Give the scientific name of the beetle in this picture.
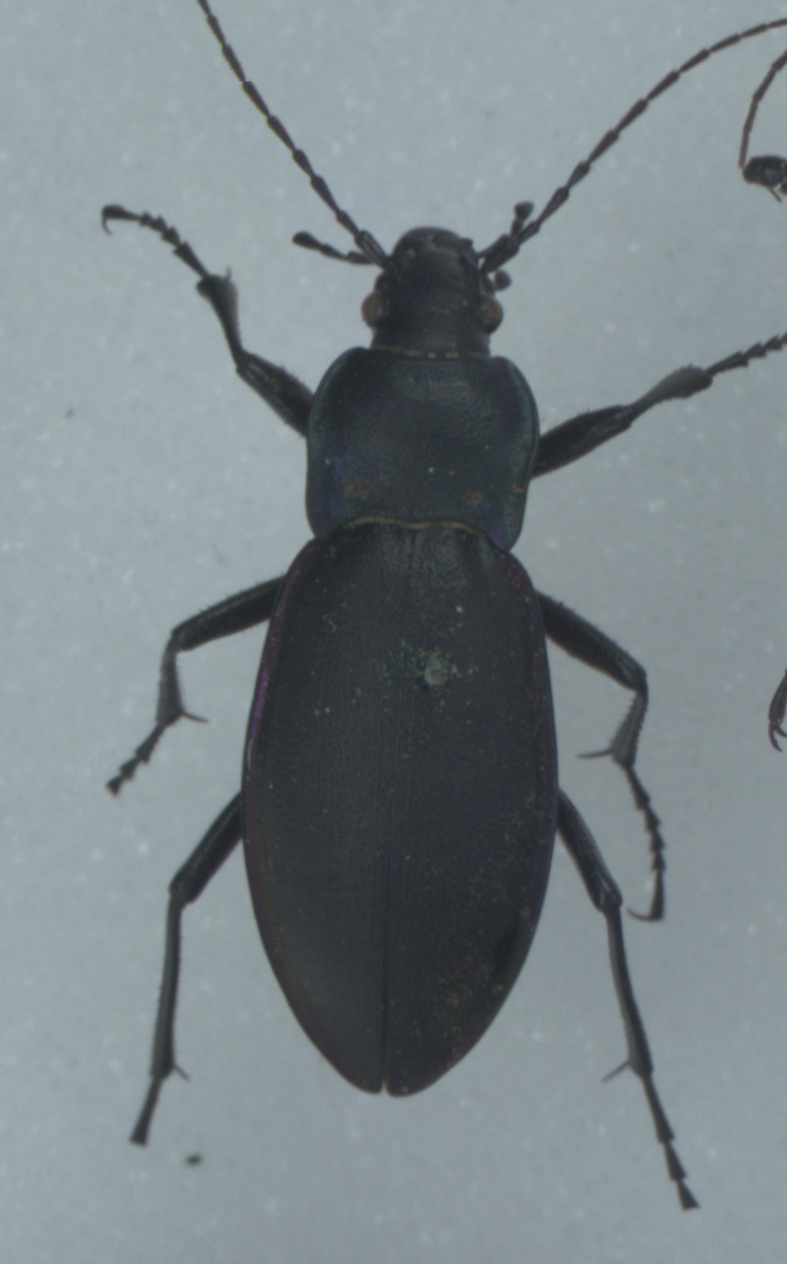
Carabus violaceus
